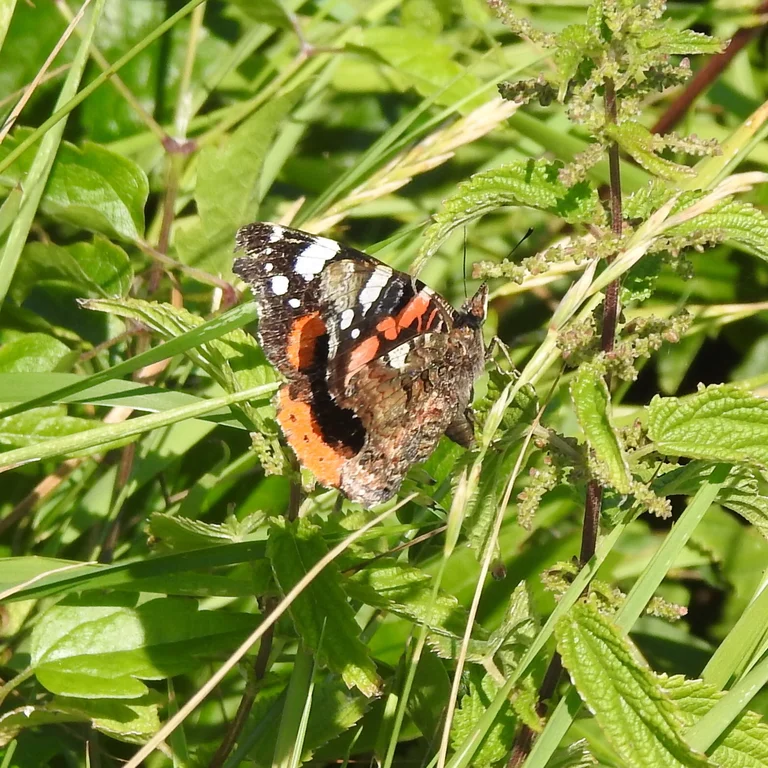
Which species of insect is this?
Vanessa atalanta
